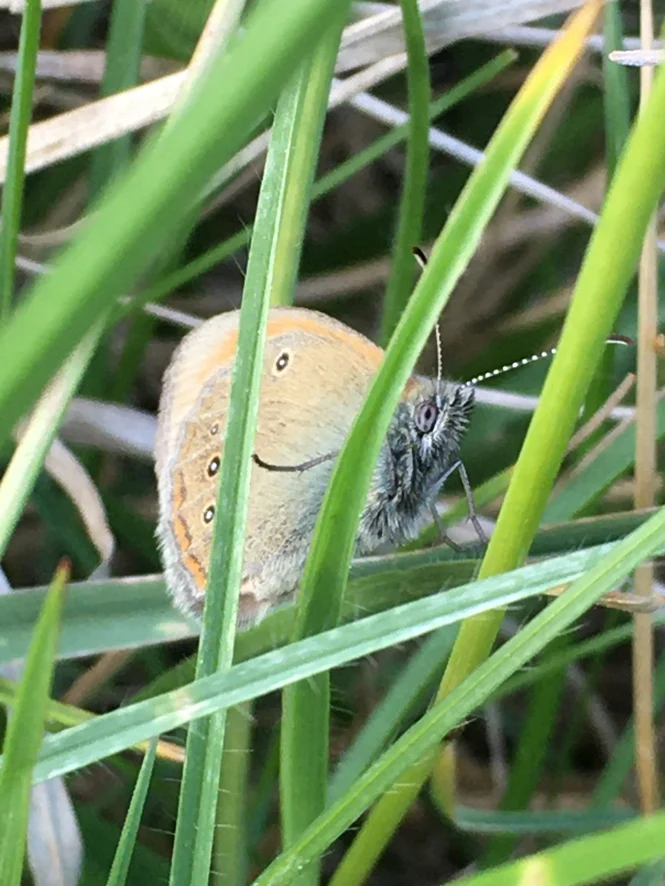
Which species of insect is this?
Coenonympha glycerion (also Coenonympha iphis)
